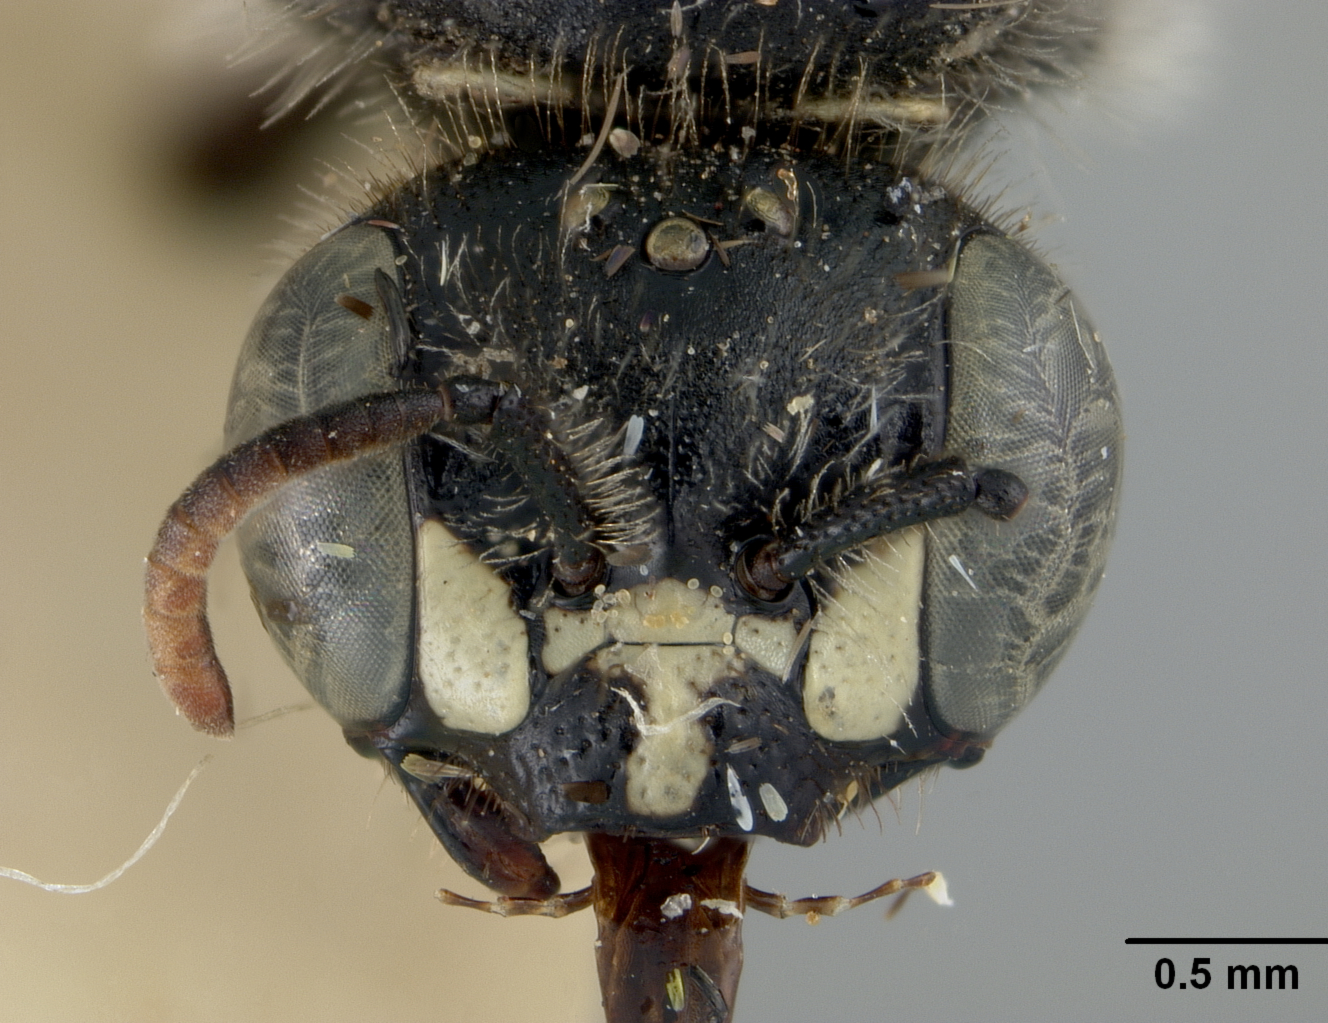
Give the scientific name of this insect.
Calliopsis hondurasicus
